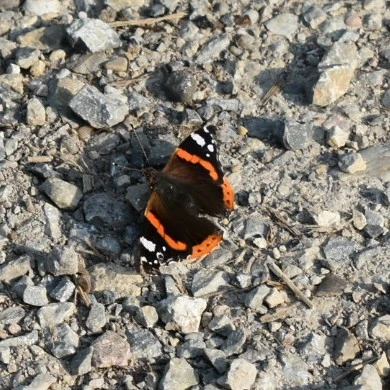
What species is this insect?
Vanessa atalanta
